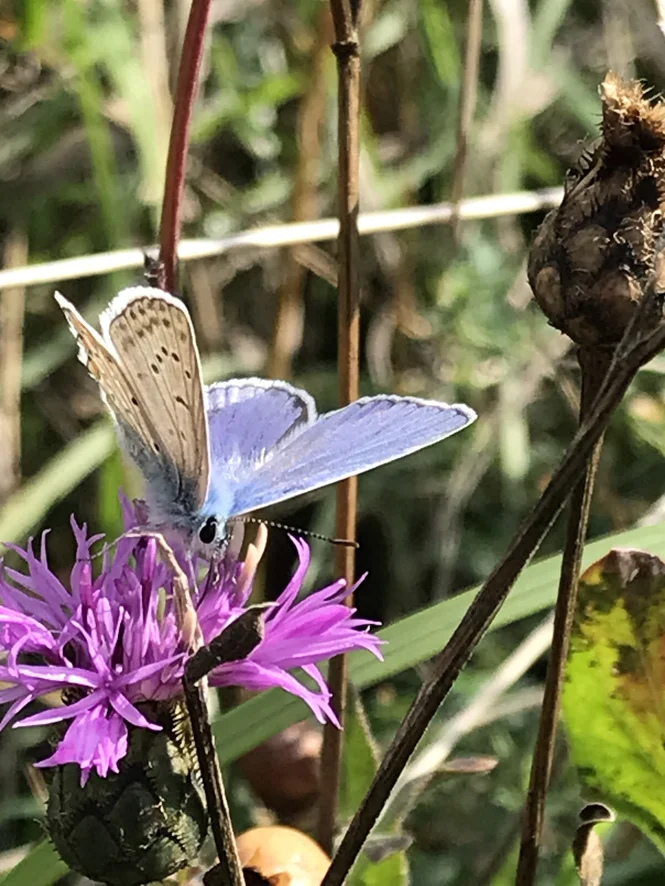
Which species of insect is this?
Polyommatus icarus
